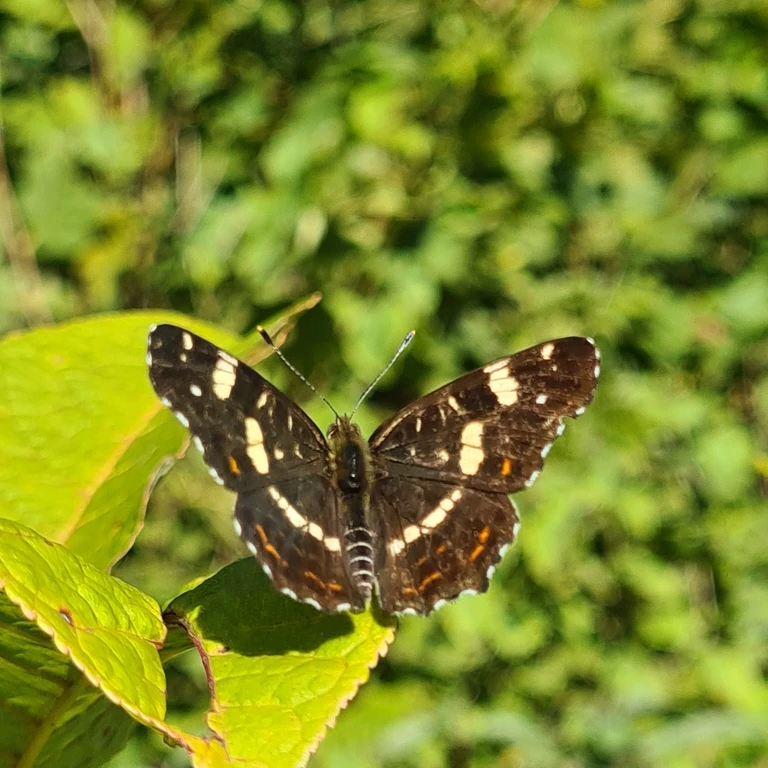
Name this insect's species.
Araschnia levana
